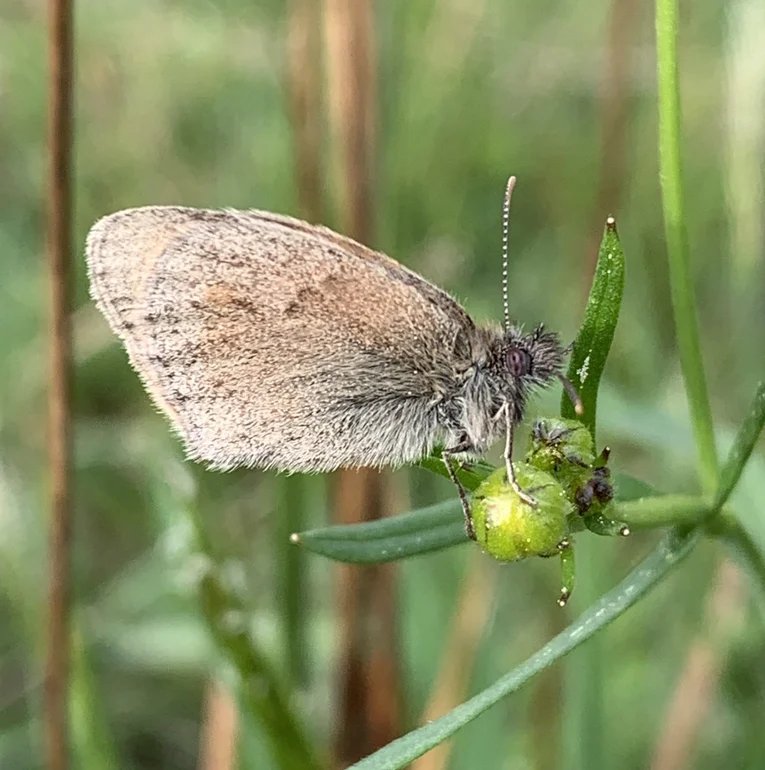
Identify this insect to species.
Coenonympha pamphilus
